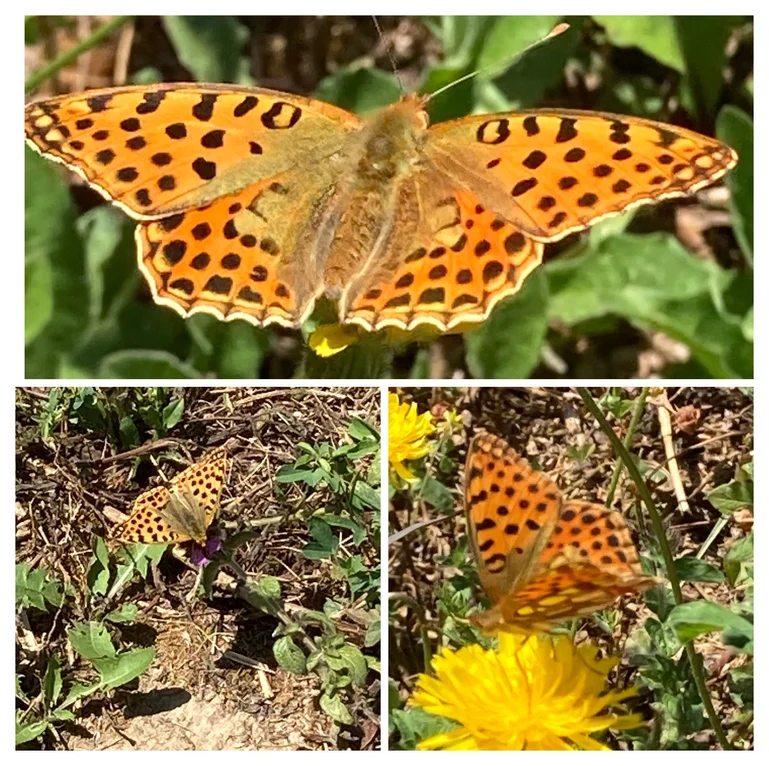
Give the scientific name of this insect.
Issoria lathonia
